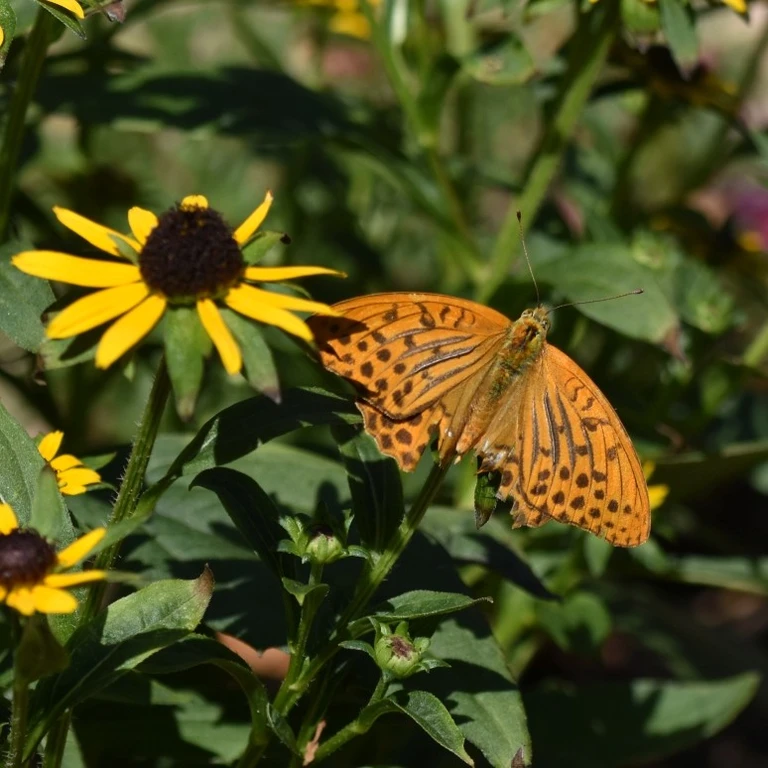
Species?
Argynnis paphia
